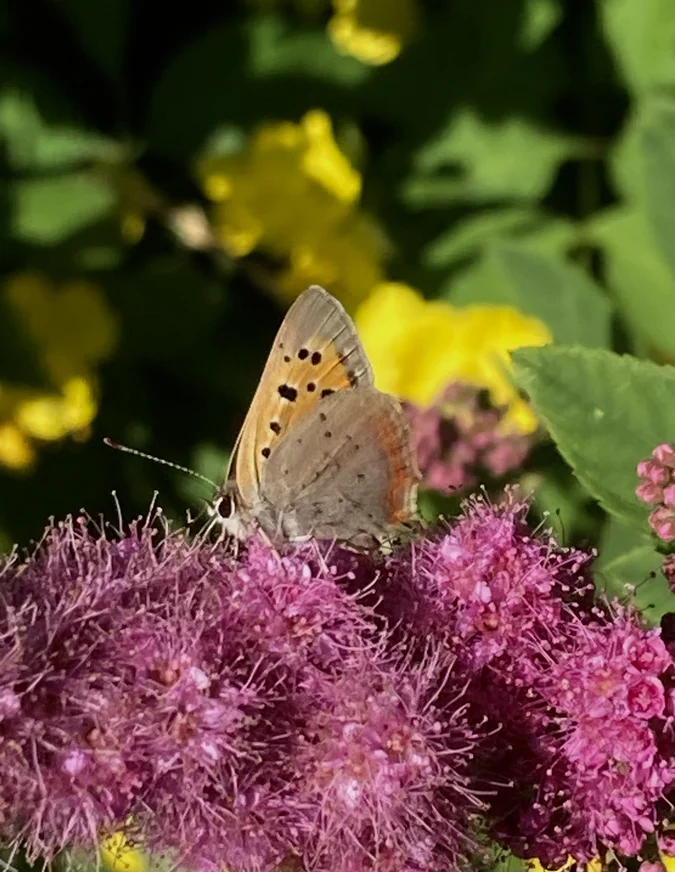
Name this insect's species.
Lycaena phlaeas
